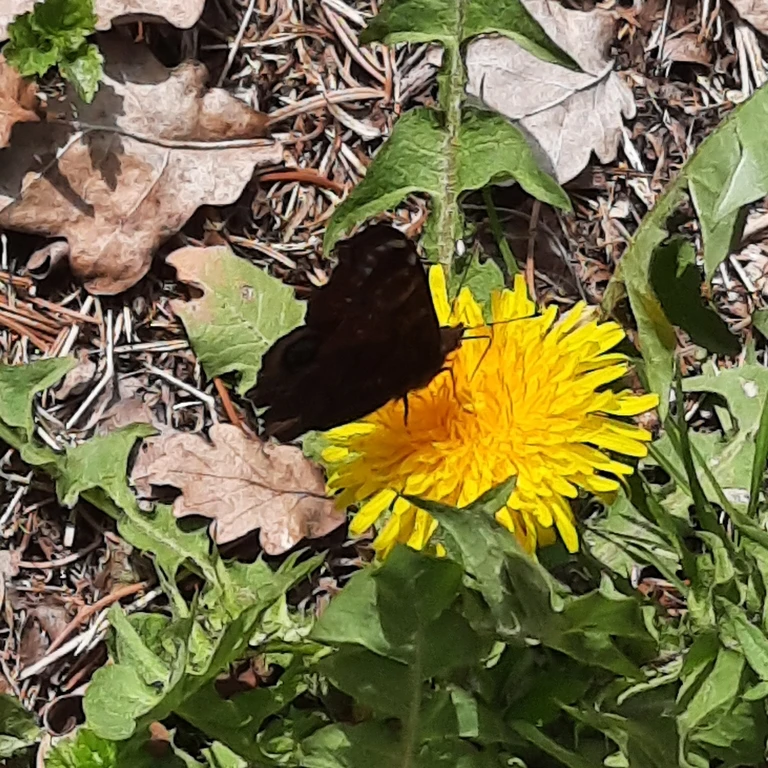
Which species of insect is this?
Aglais io
